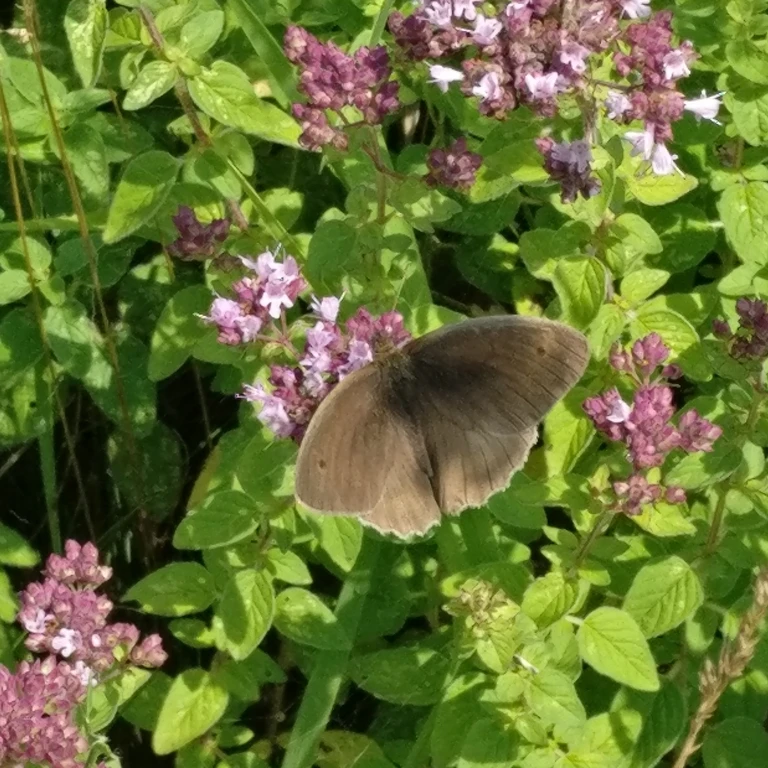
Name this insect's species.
Maniola jurtina
